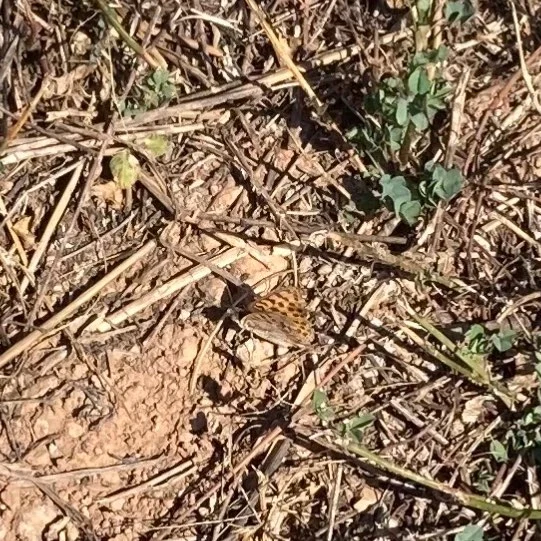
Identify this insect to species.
Issoria lathonia
